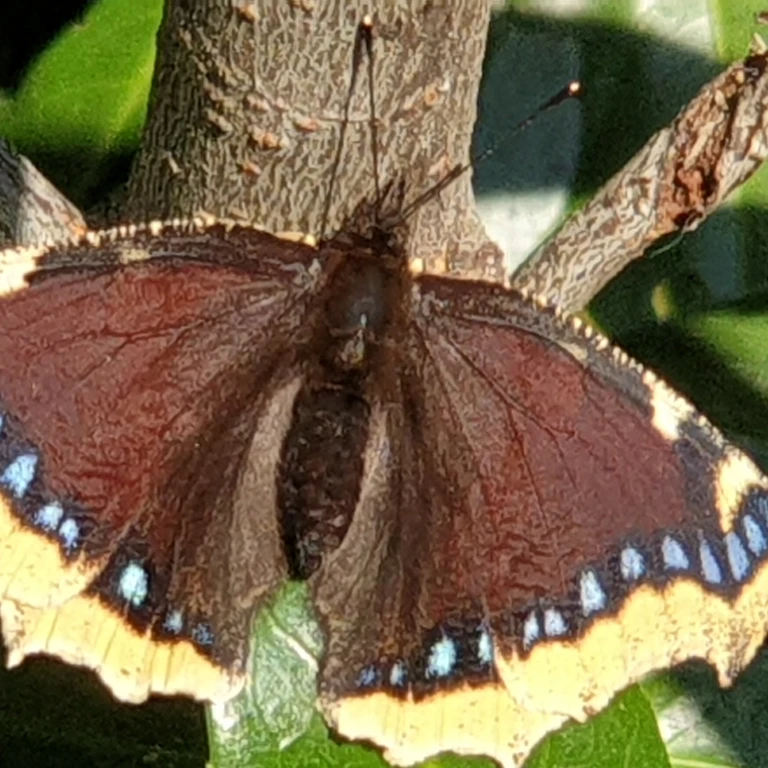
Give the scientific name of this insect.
Nymphalis antiopa
